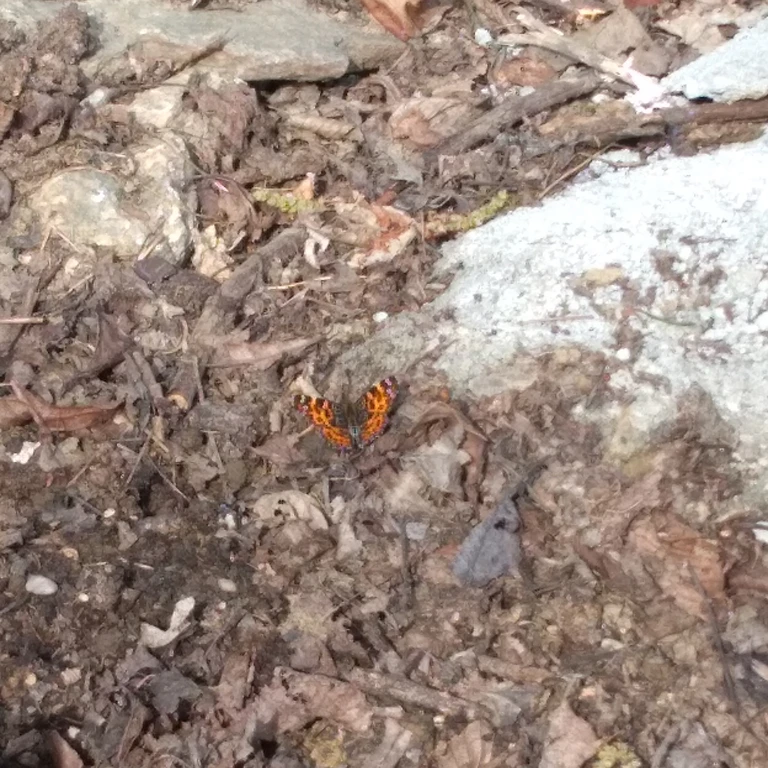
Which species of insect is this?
Araschnia levana
